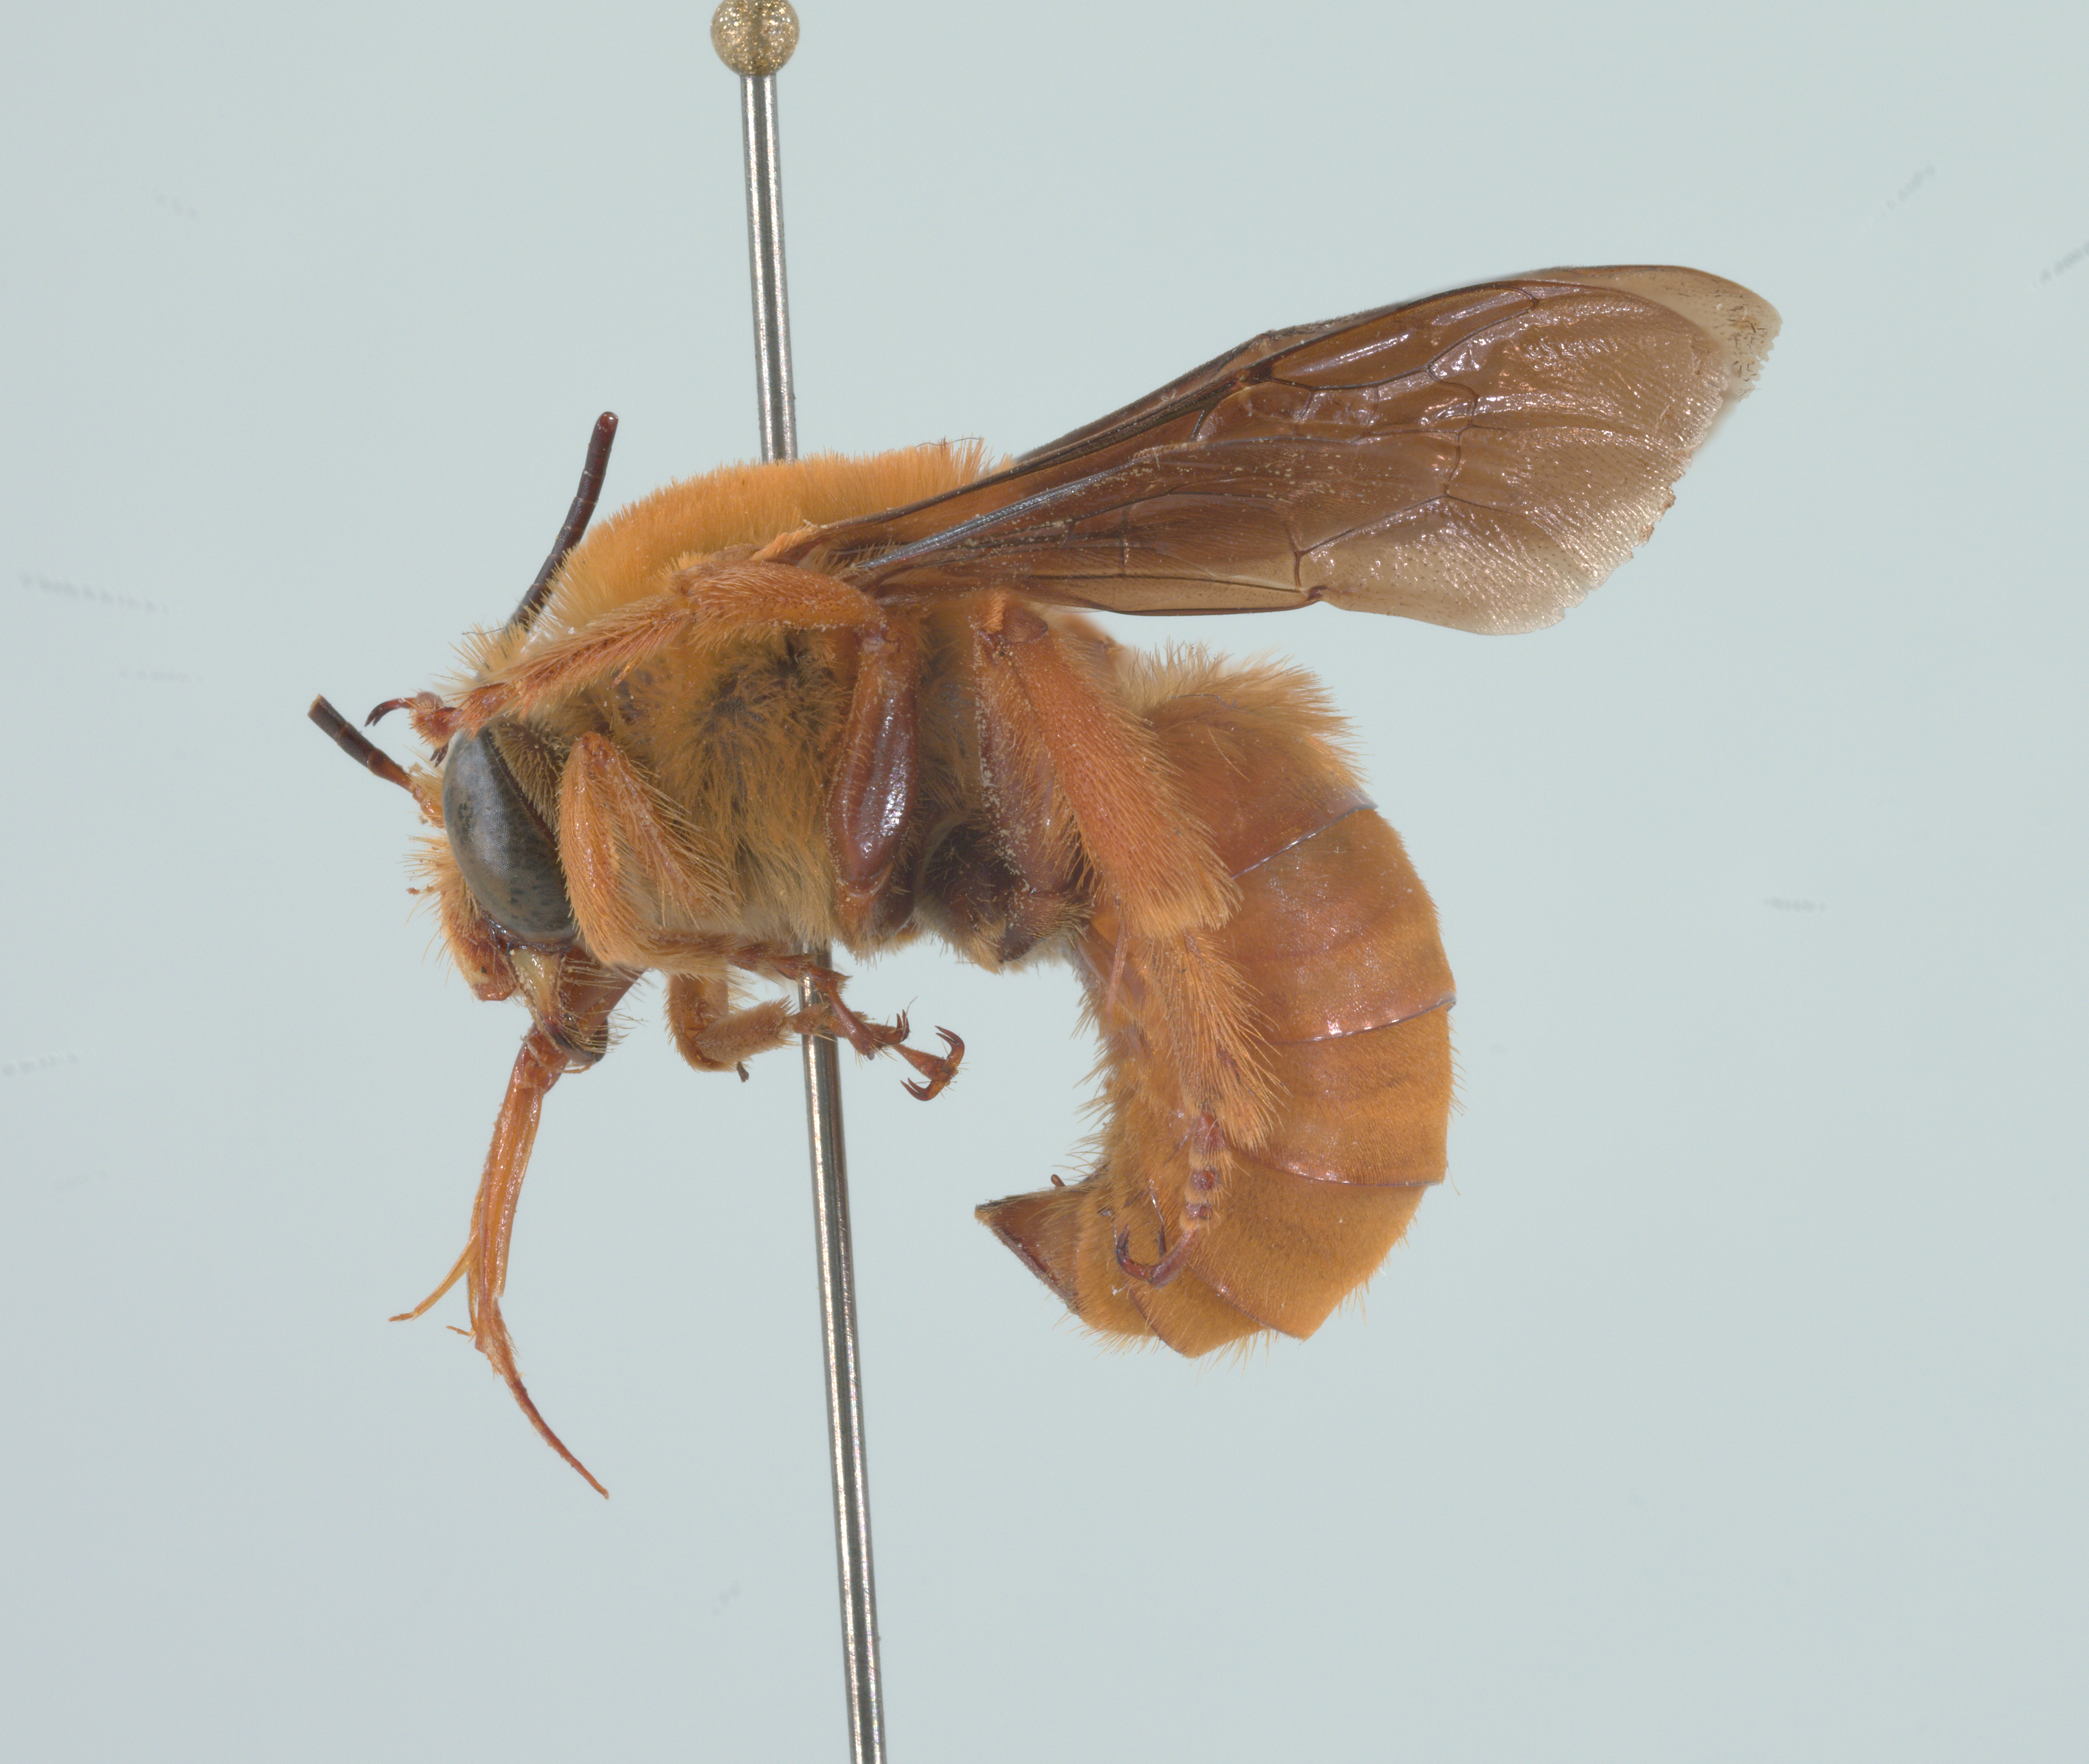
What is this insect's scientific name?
Xenoglossa fulva
